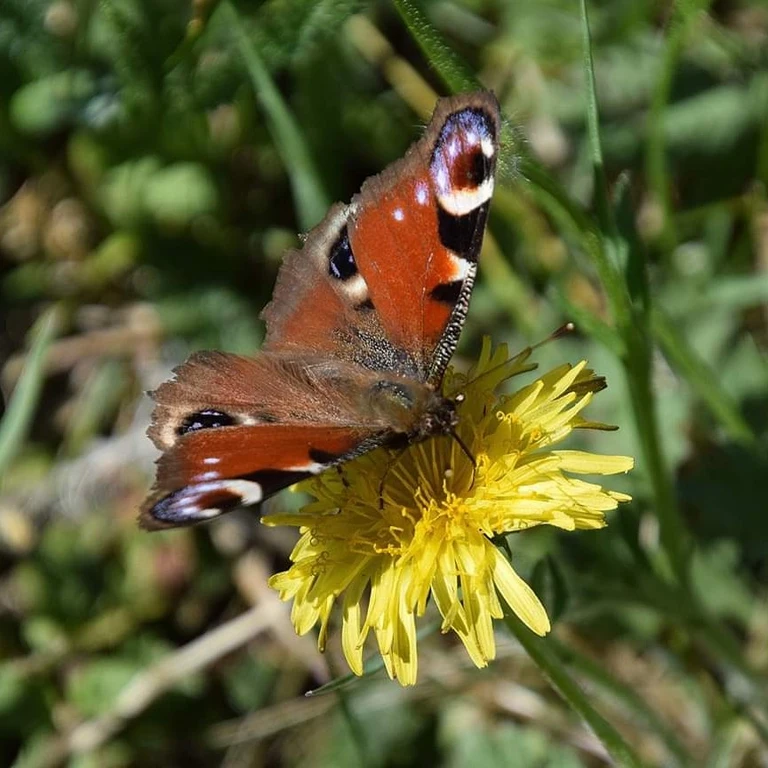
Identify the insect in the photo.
Aglais io
